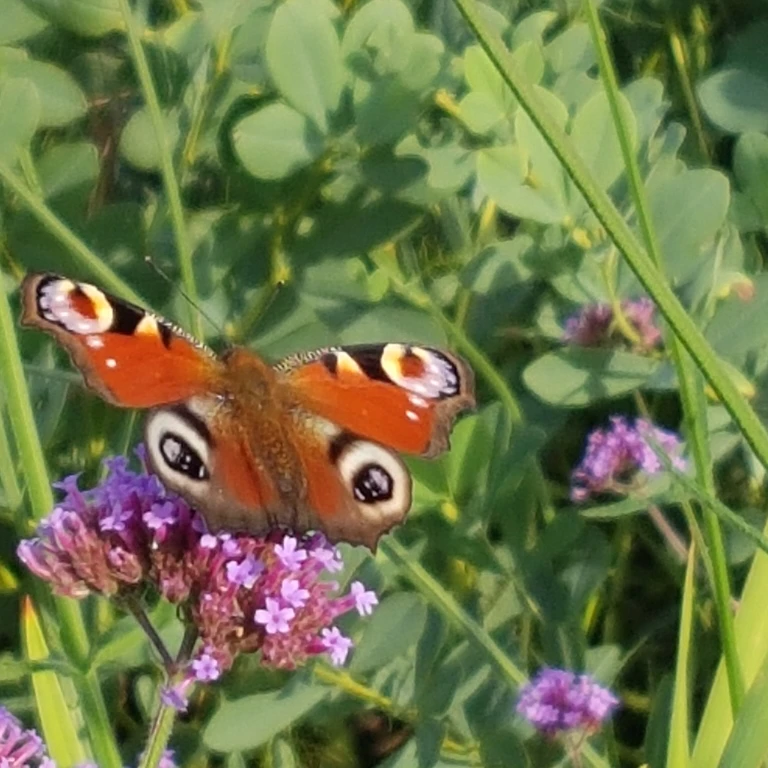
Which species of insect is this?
Aglais io
